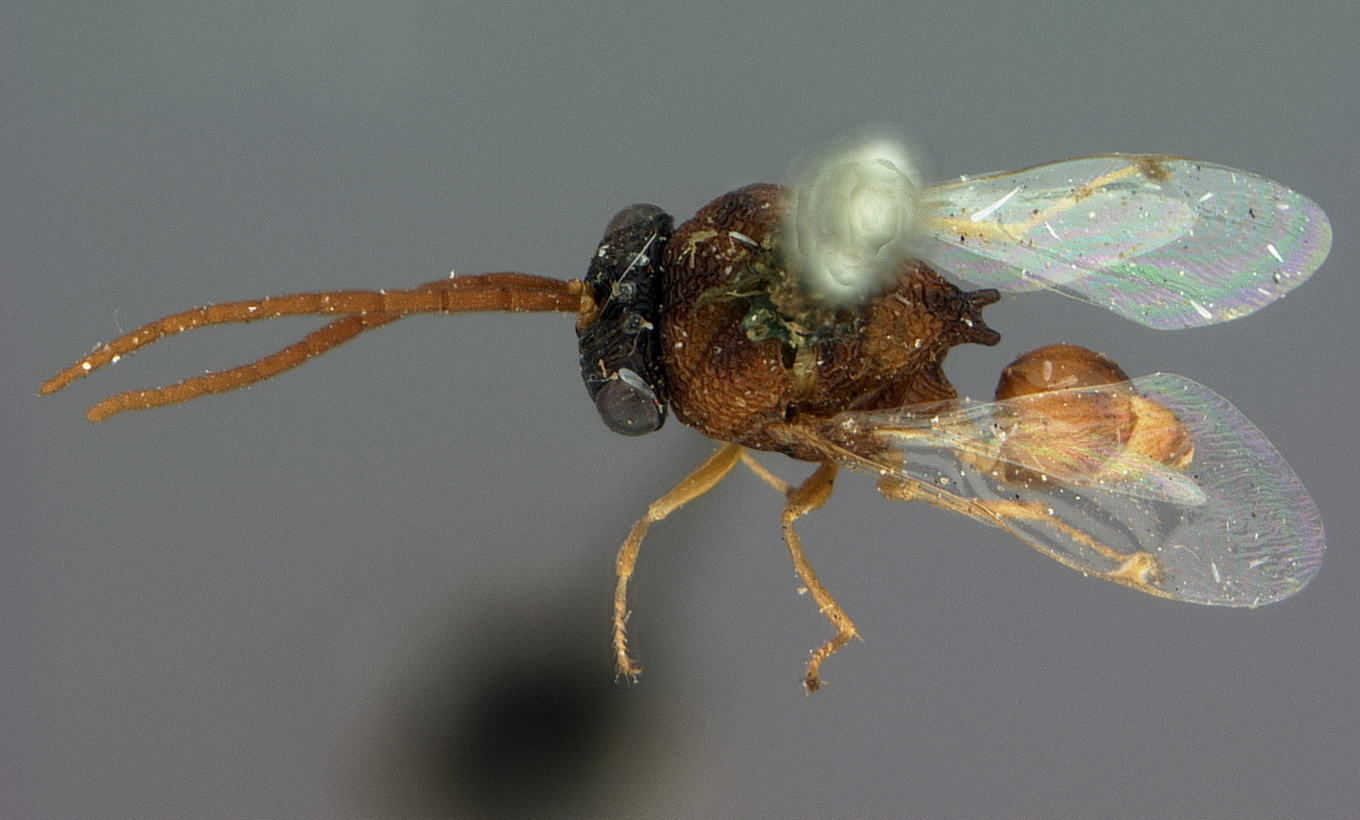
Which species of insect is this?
Lophyrocera floridana
